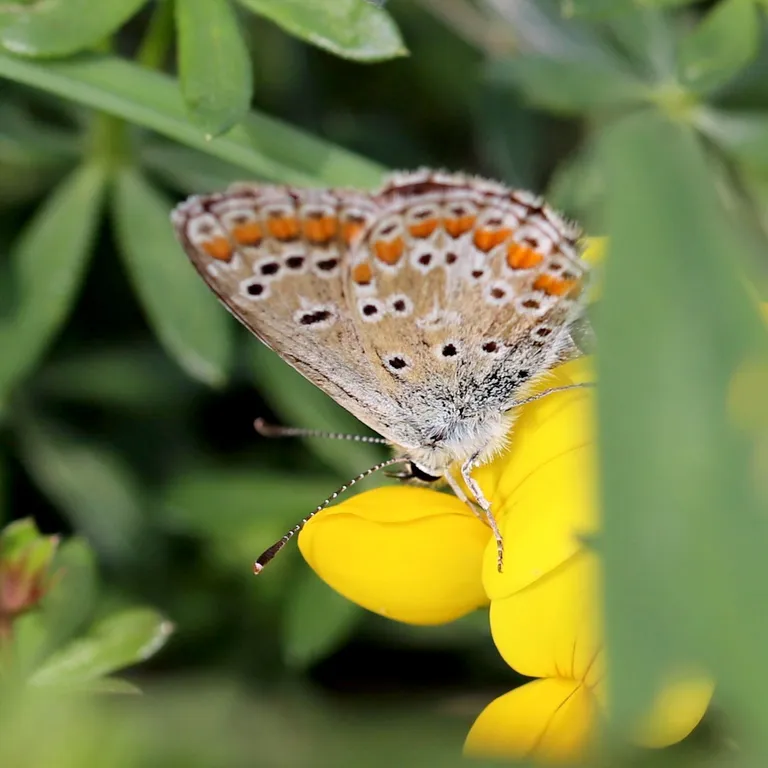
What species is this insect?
Aricia agestis/artaxerxes
